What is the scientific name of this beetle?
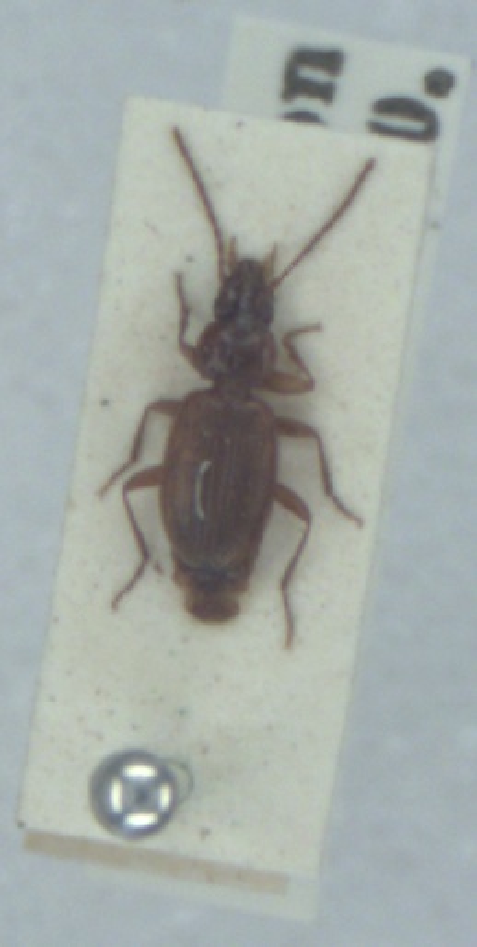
Trechus fulvus
